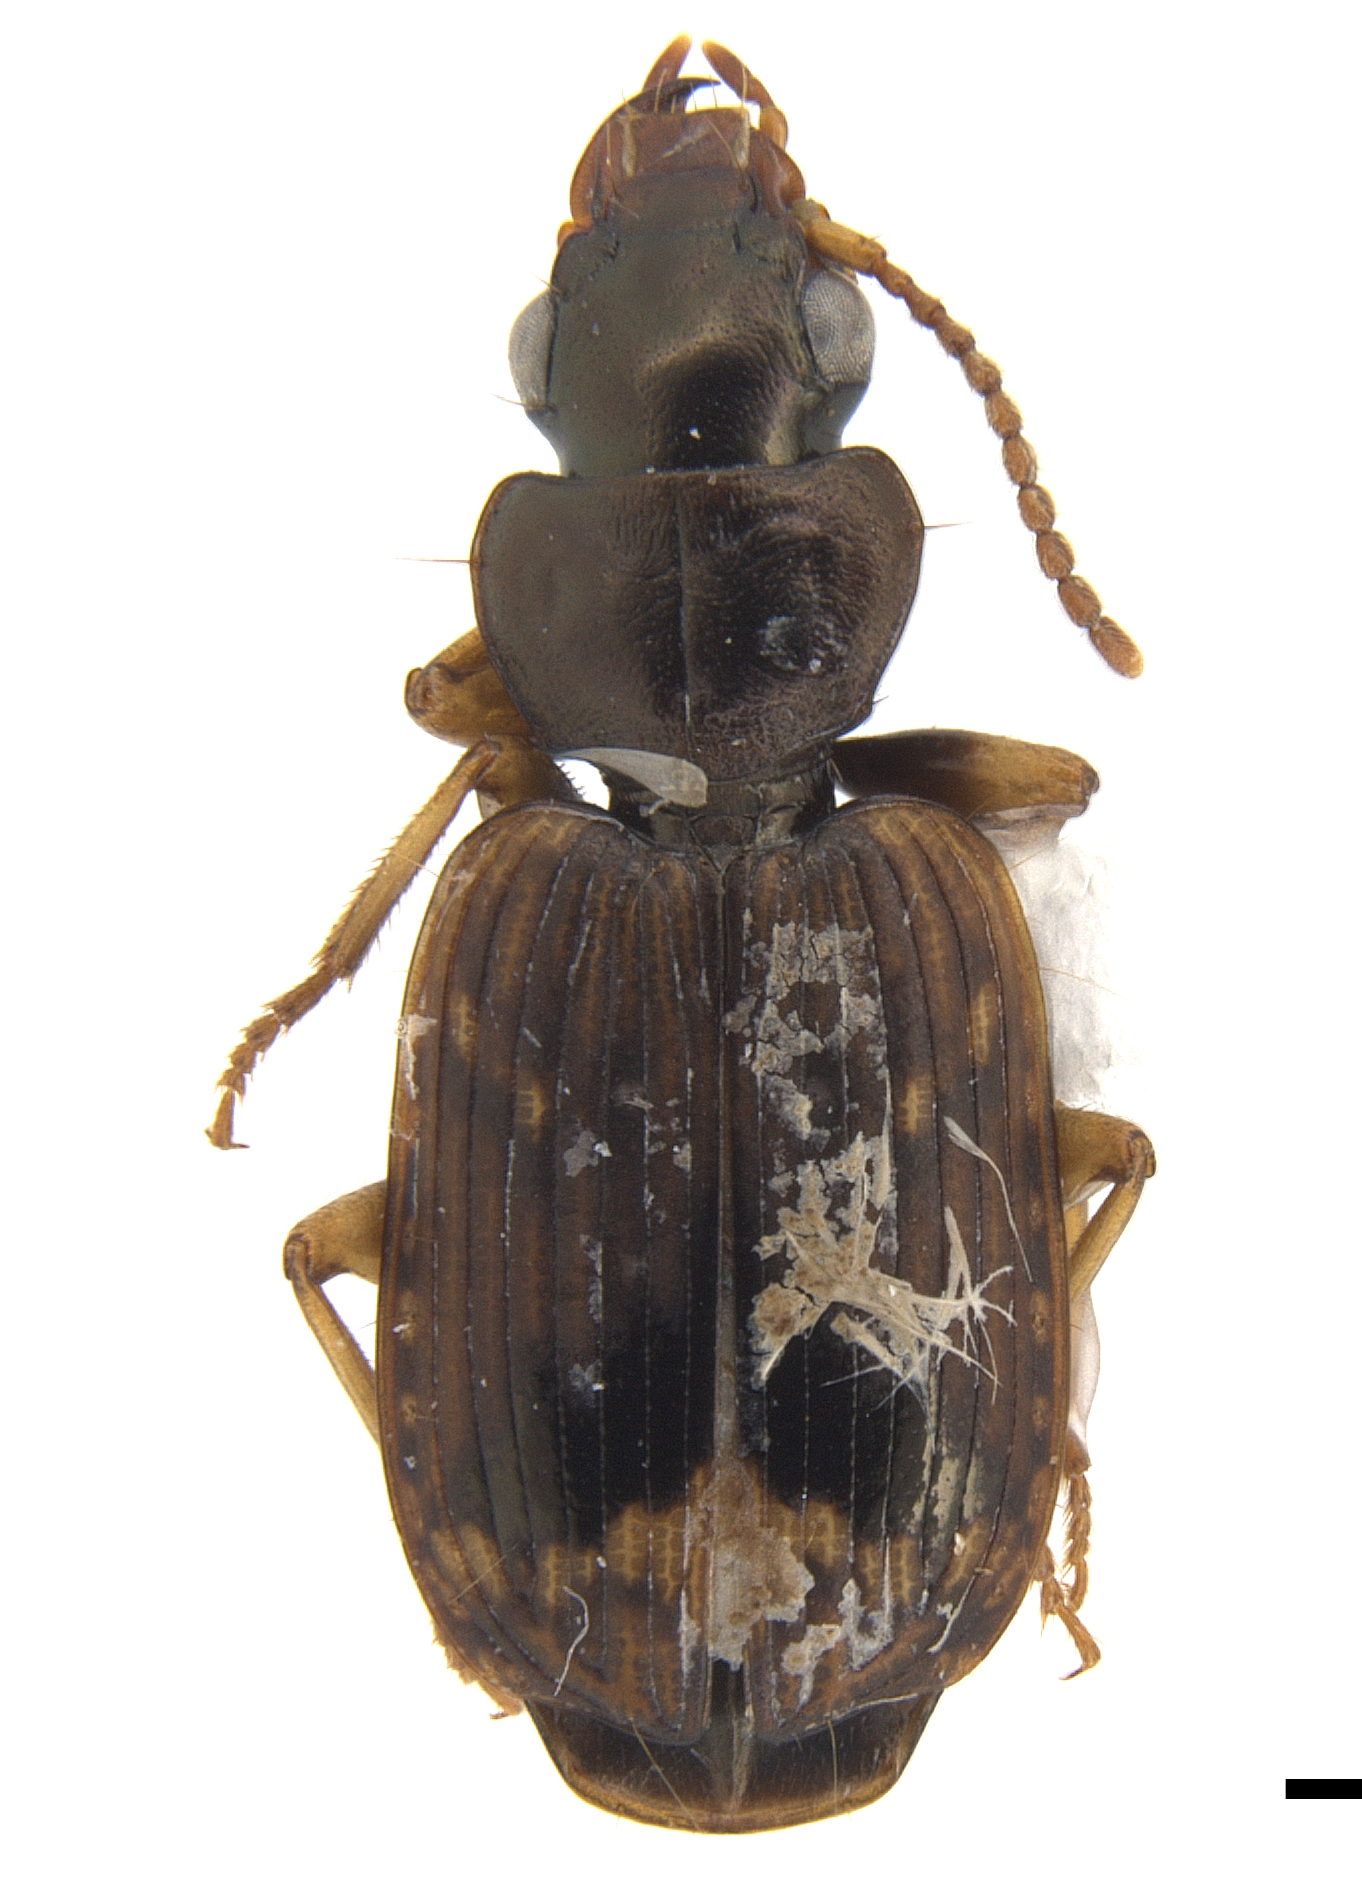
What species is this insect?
Apenes lucidula
